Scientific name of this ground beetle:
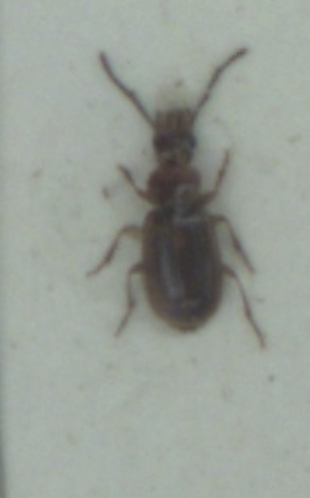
Acupalpus dubius
